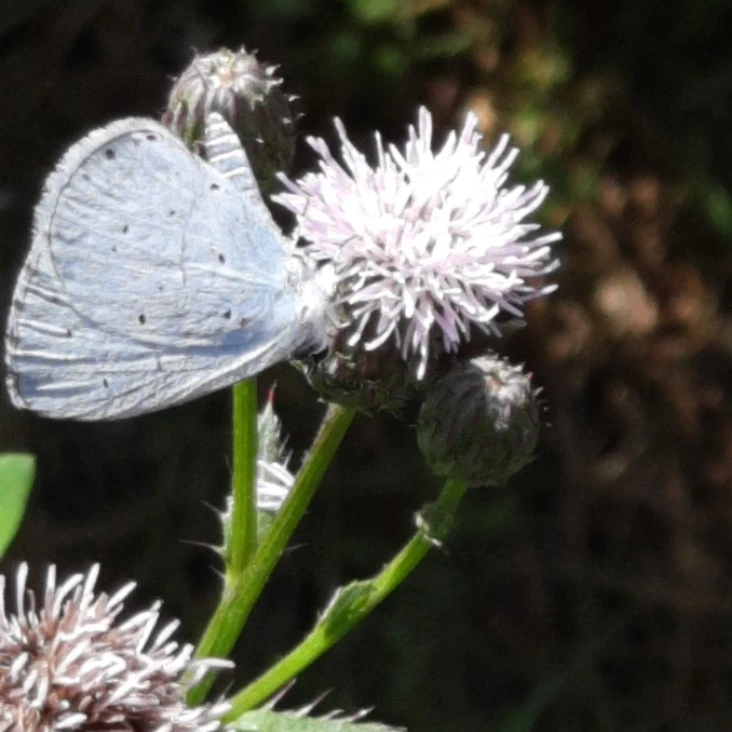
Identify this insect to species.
Celastrina argiolus
